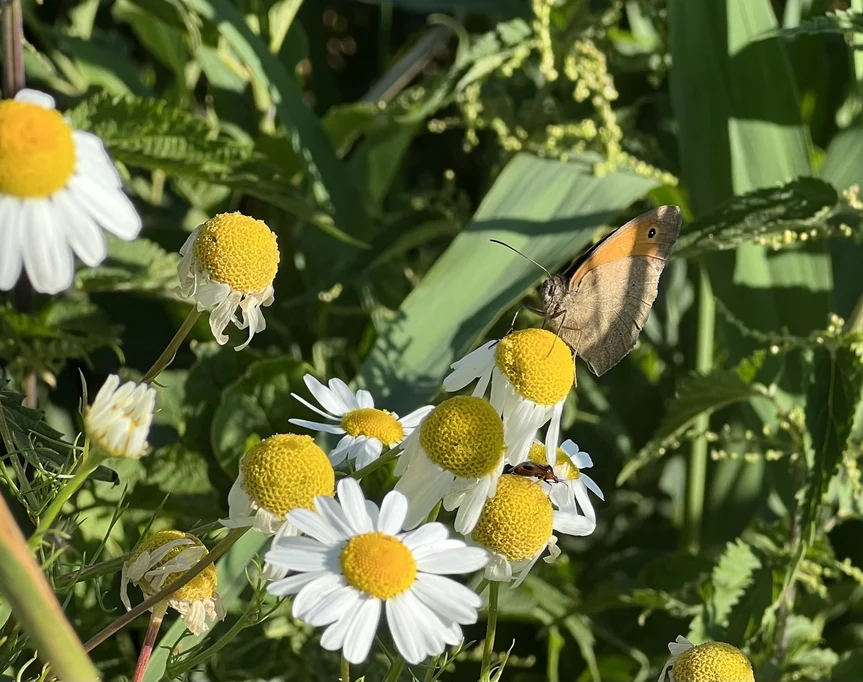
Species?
Maniola jurtina
